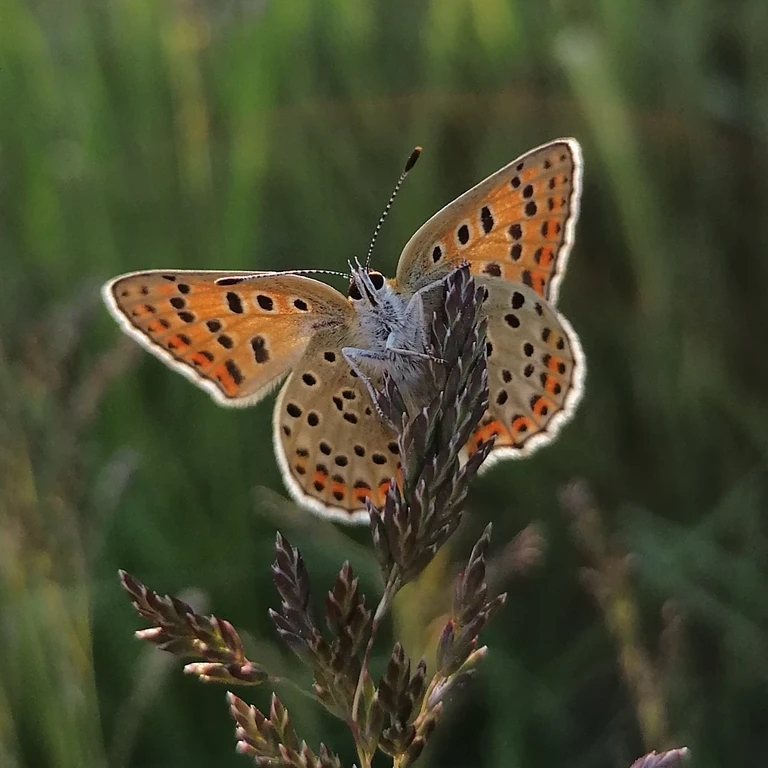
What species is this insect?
Lycaena tityrus (also Loweia tityrus)
